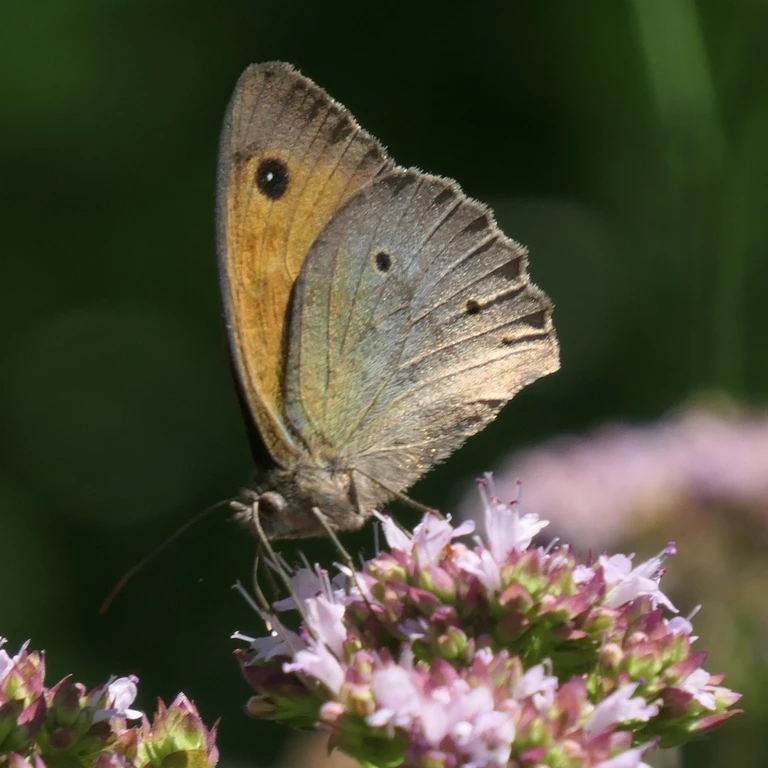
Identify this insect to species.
Maniola jurtina
